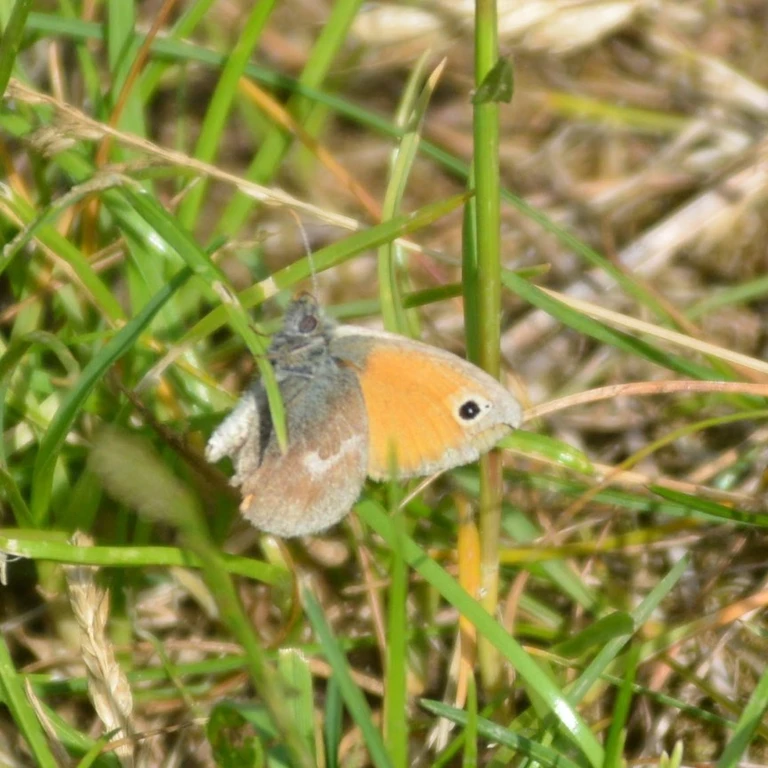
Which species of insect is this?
Coenonympha pamphilus
